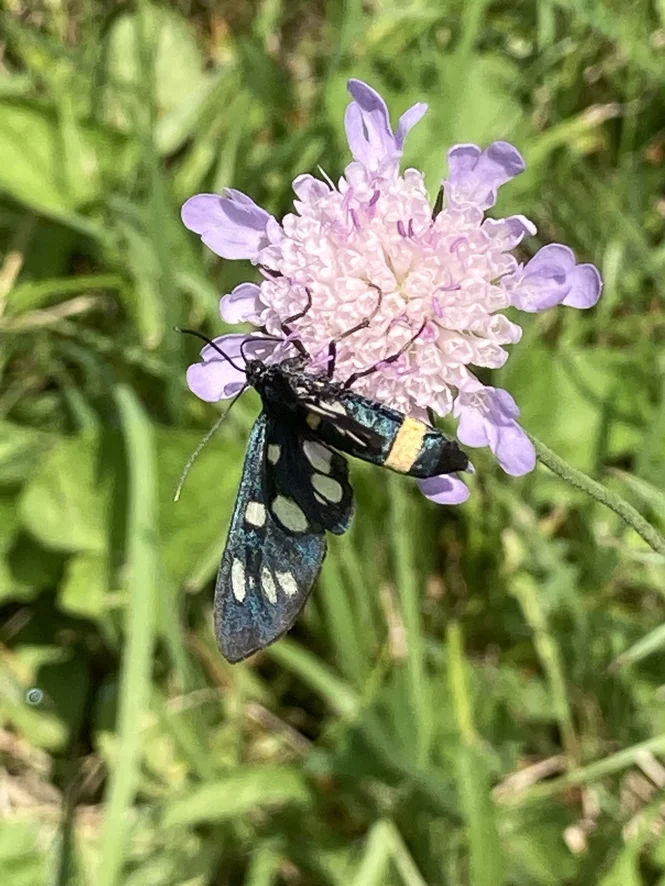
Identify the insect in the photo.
Amata phegea
